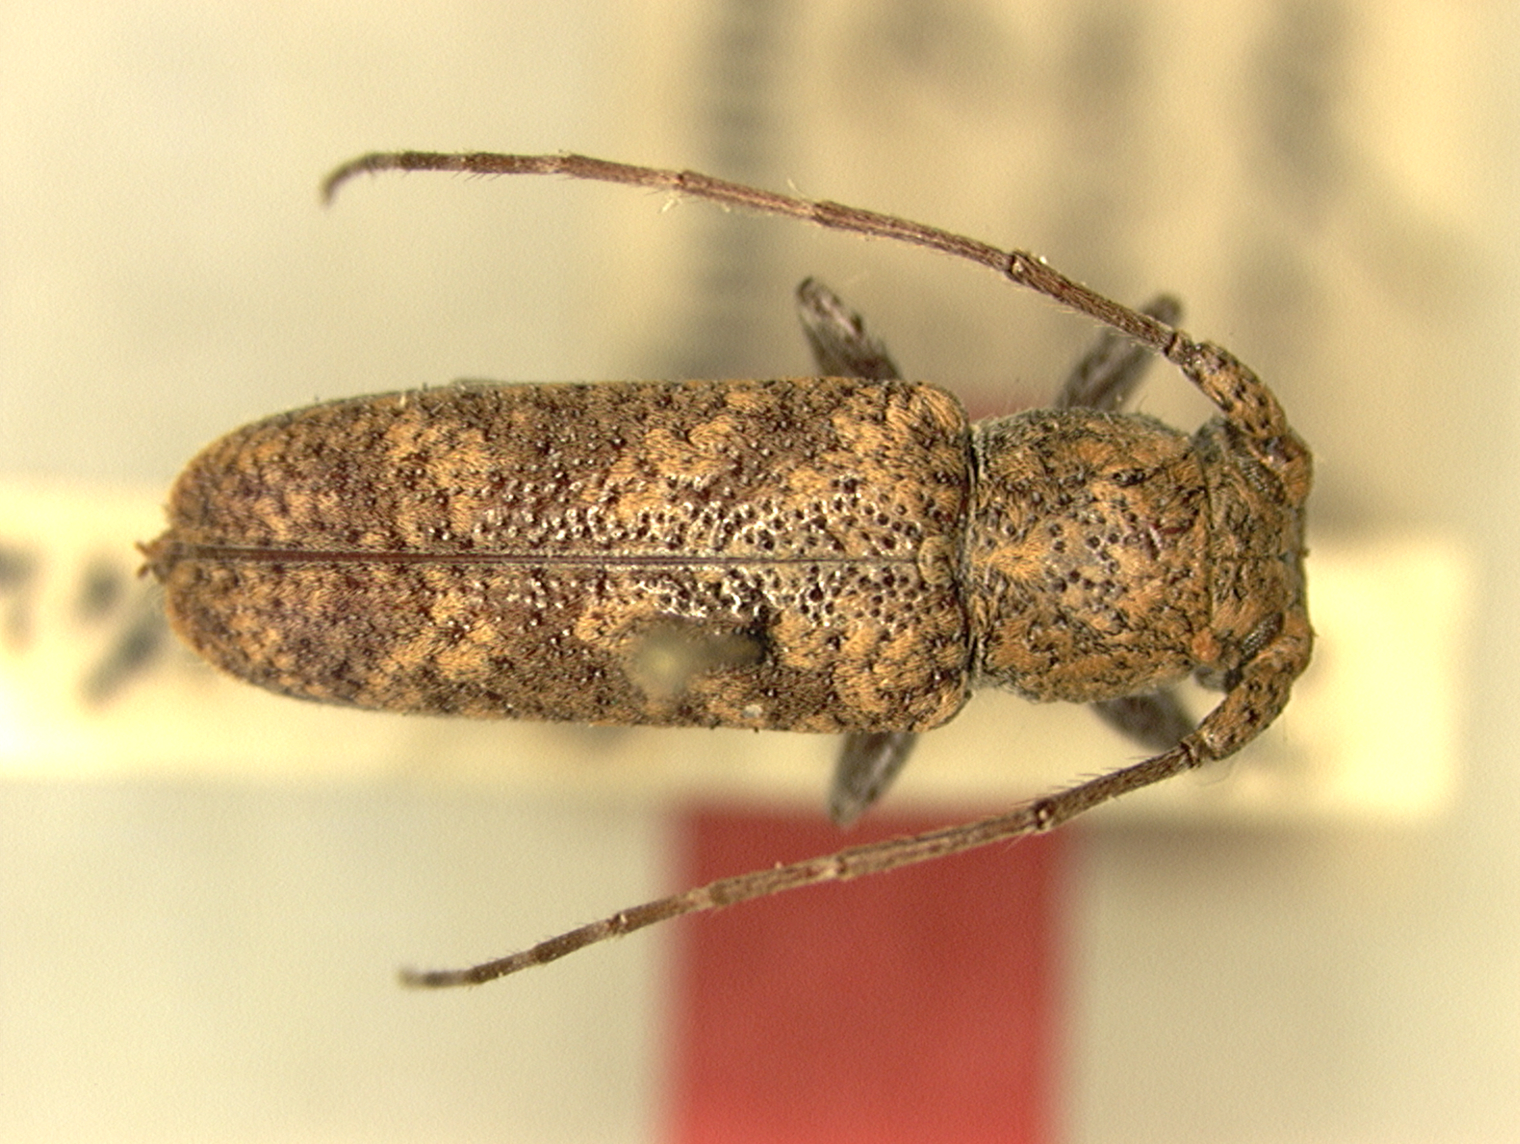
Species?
Batrachorhina griseiventris
